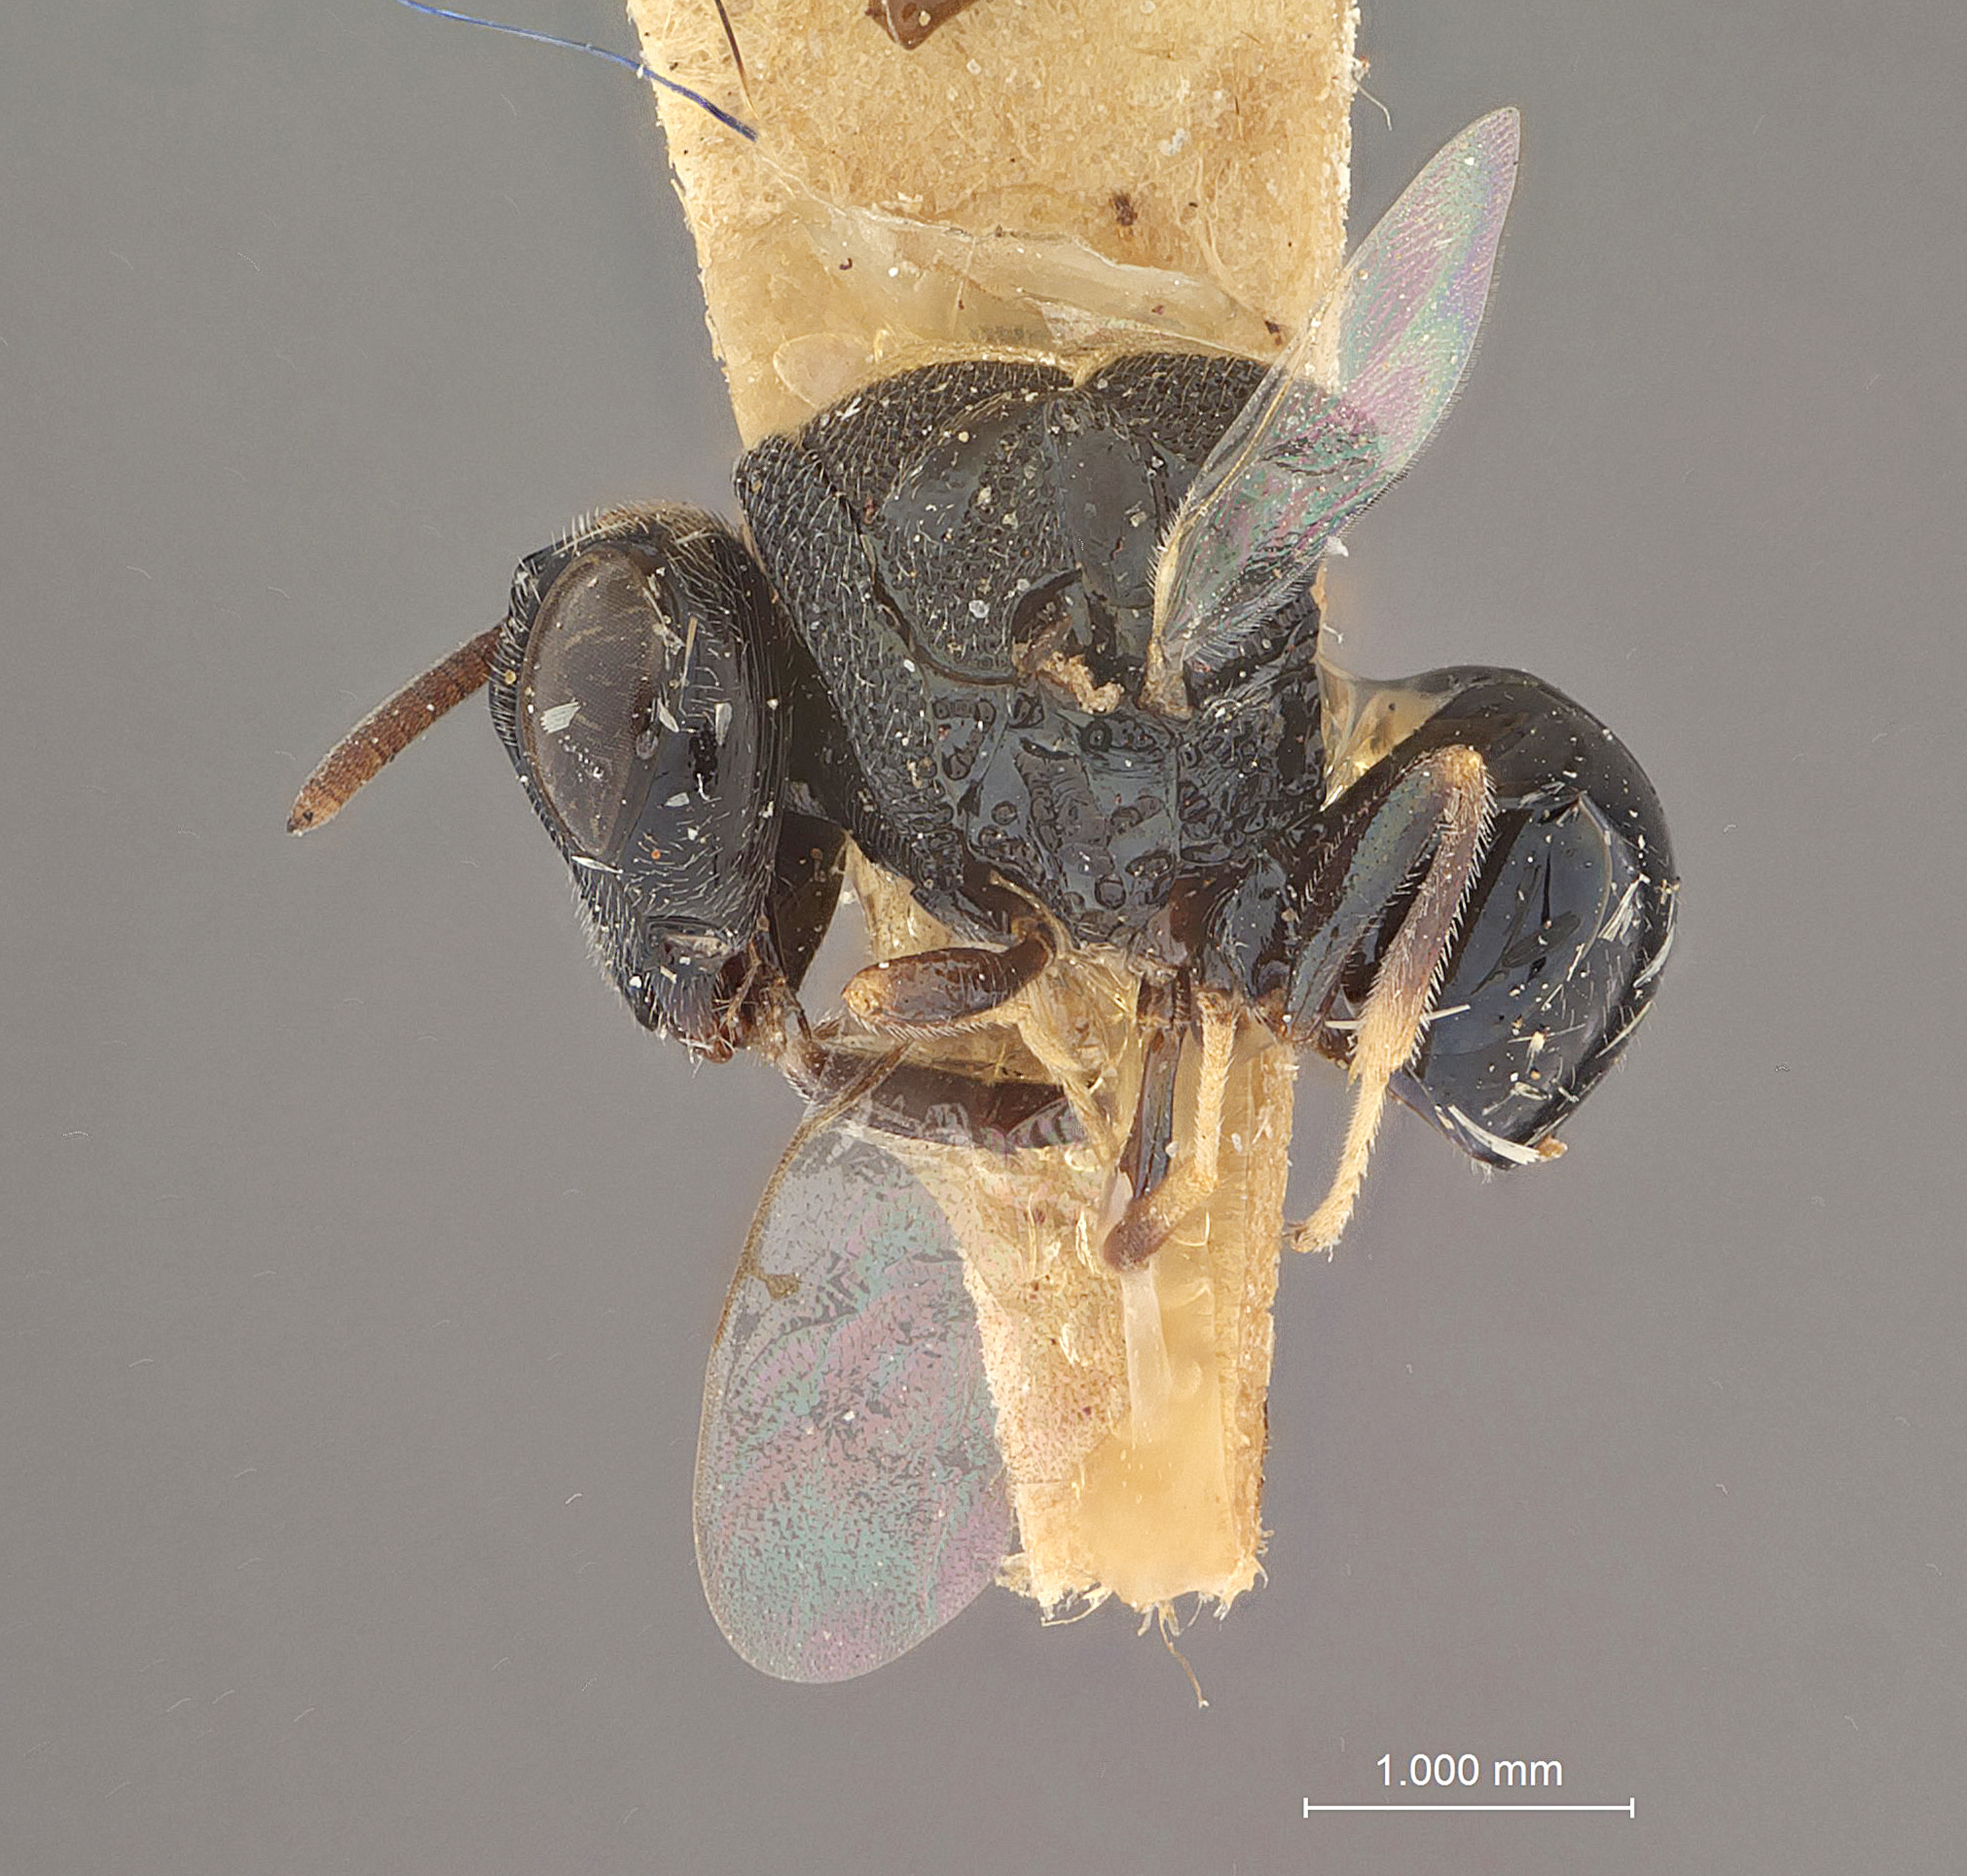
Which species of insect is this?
Perilampus manii (also Perilampus carinifrons)
